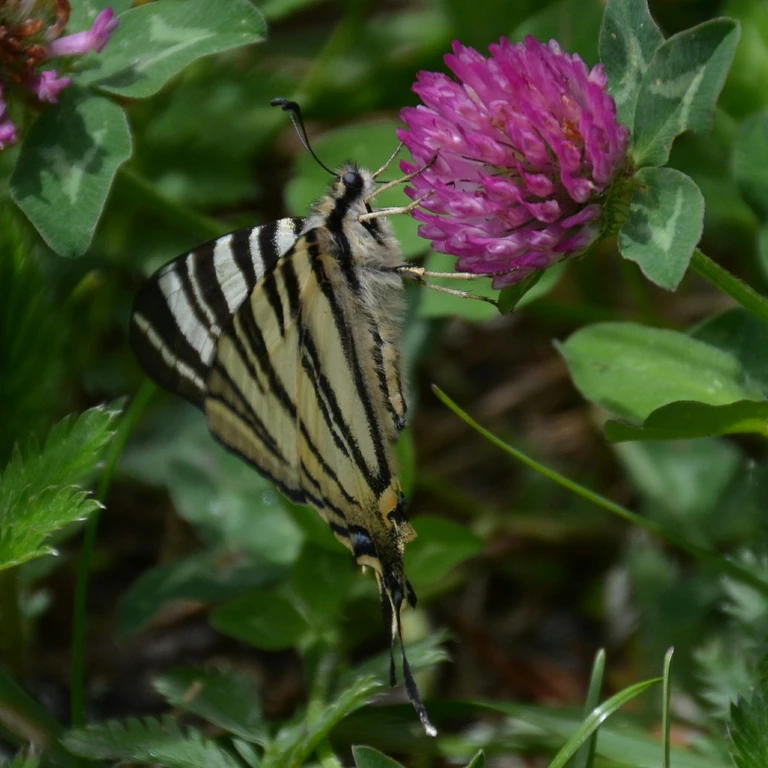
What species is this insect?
Iphiclides podalirius
